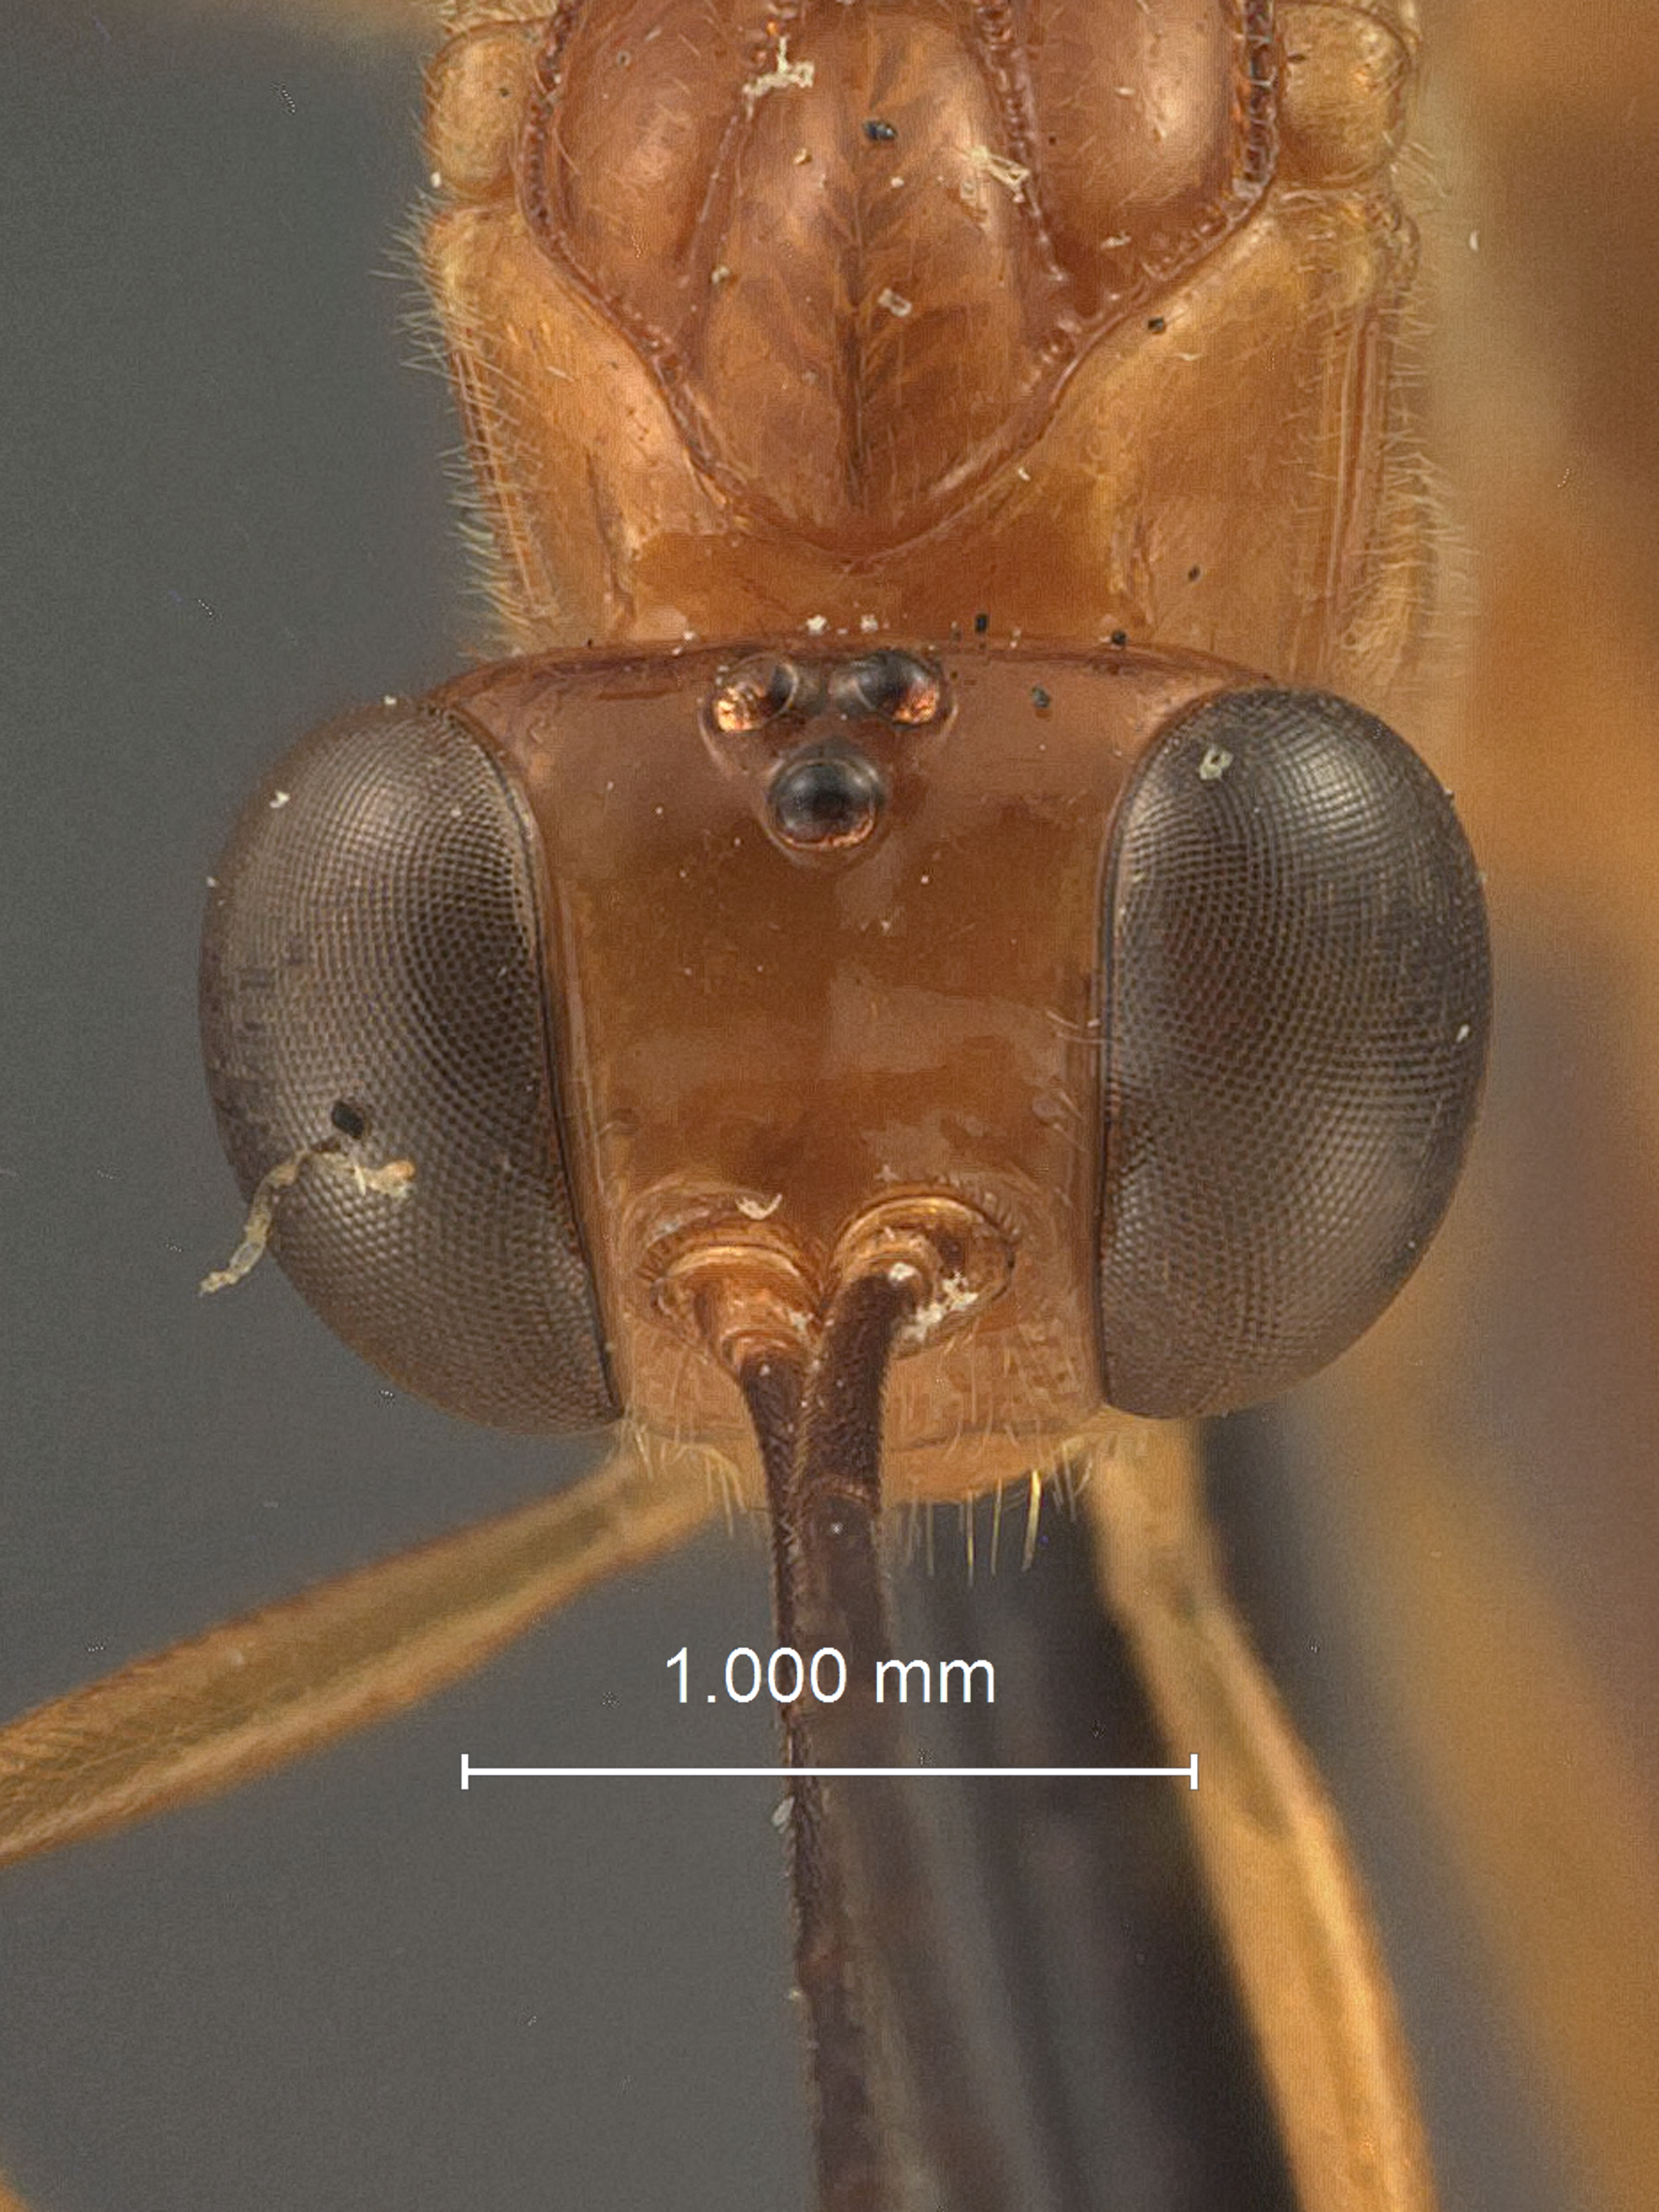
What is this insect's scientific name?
Diapetus unicolor
